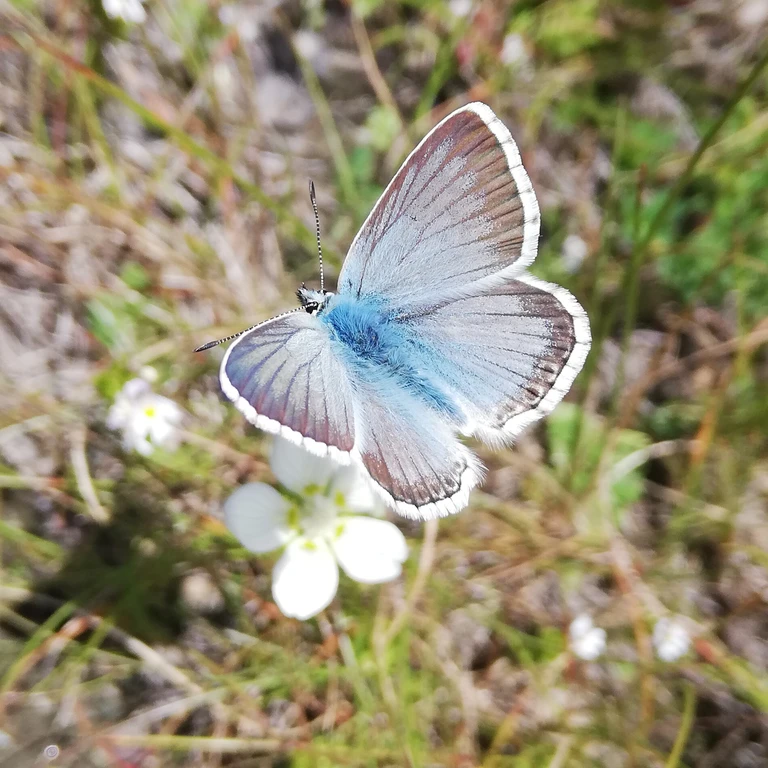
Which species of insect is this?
Lysandra coridon
